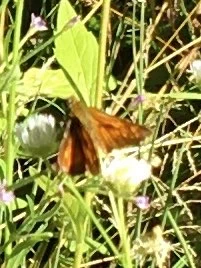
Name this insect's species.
Ochlodes sylvanus (also Ochlodes venata)
